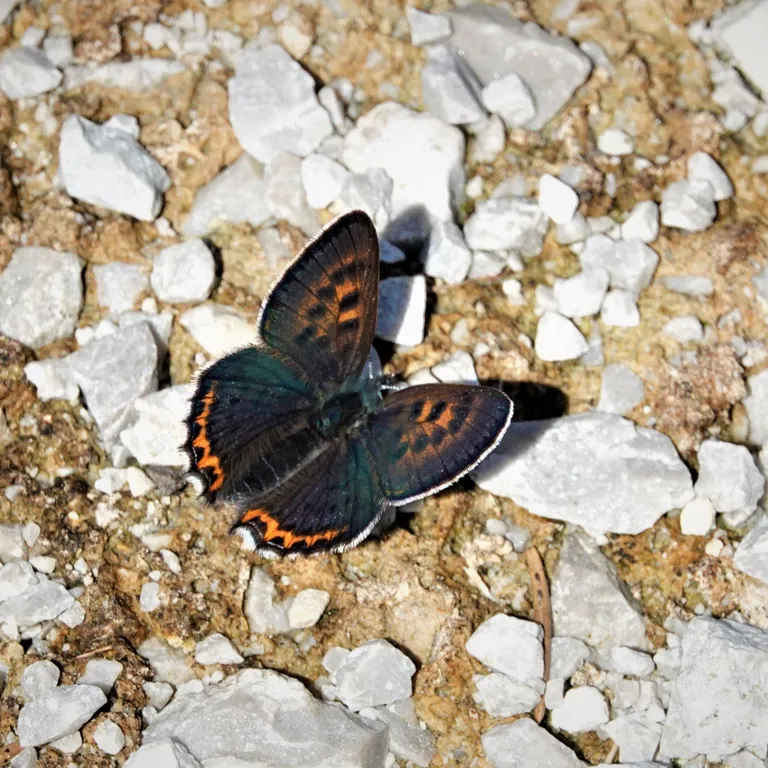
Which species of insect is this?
Lycaena helle (also Helleia helle)
